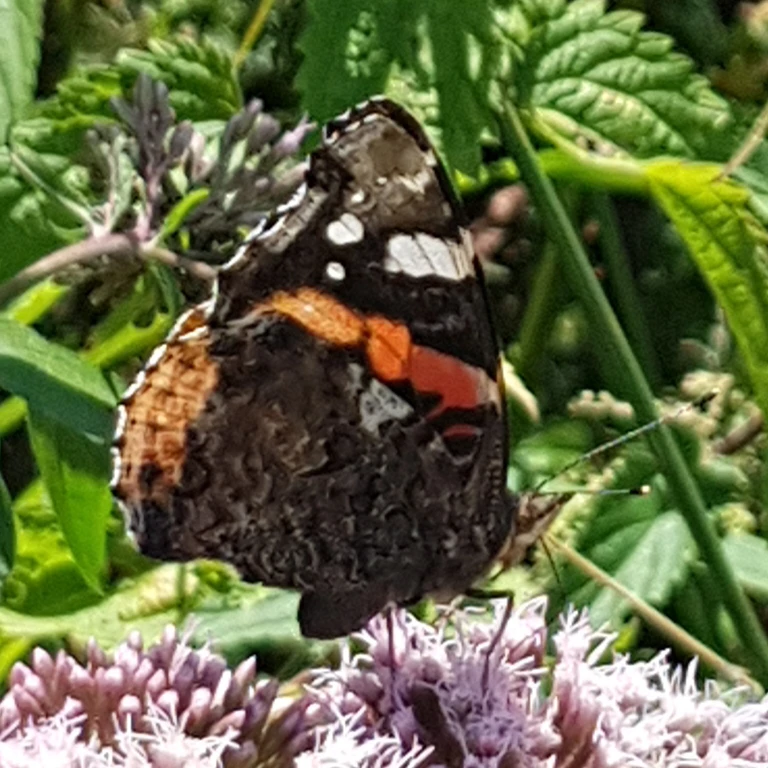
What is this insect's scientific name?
Vanessa atalanta
